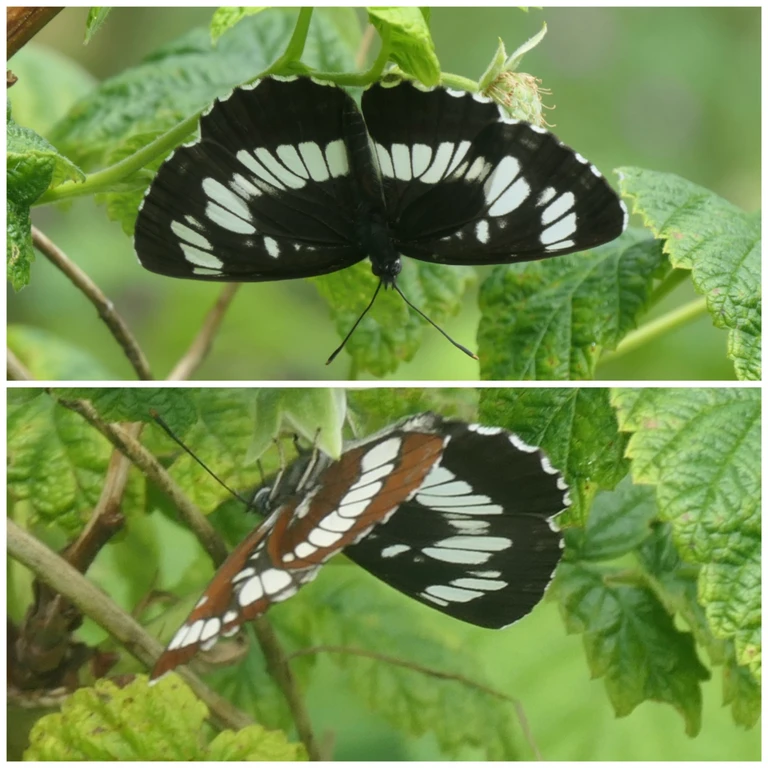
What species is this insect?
Neptis rivularis
